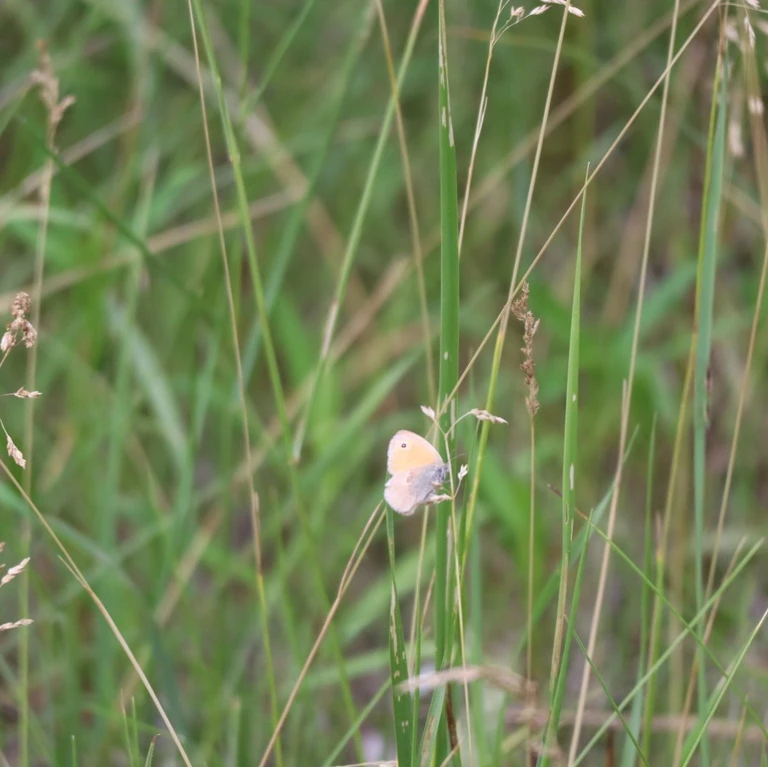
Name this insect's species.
Coenonympha pamphilus
